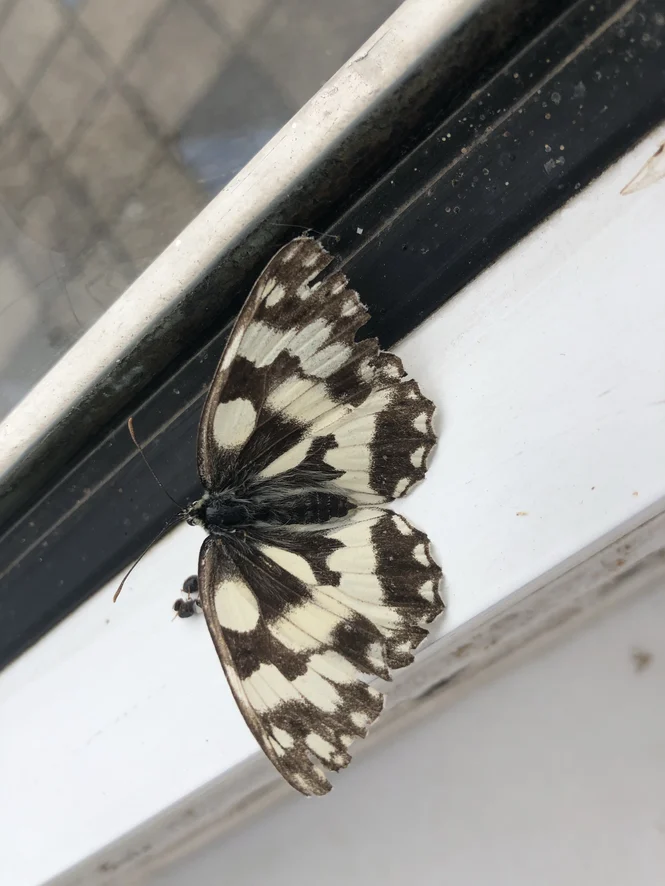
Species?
Melanargia galathea
